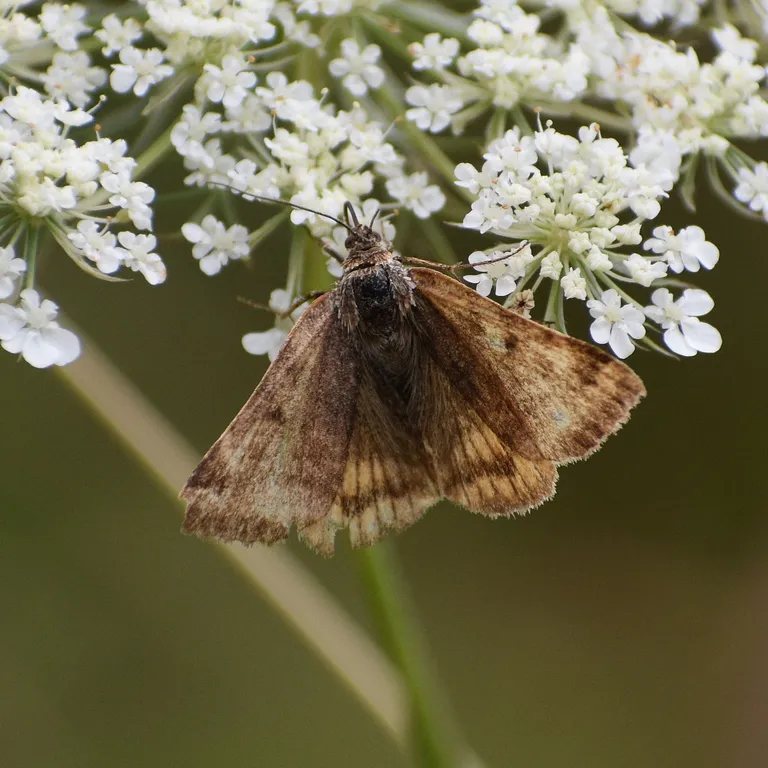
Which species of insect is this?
Euclidia glyphica
